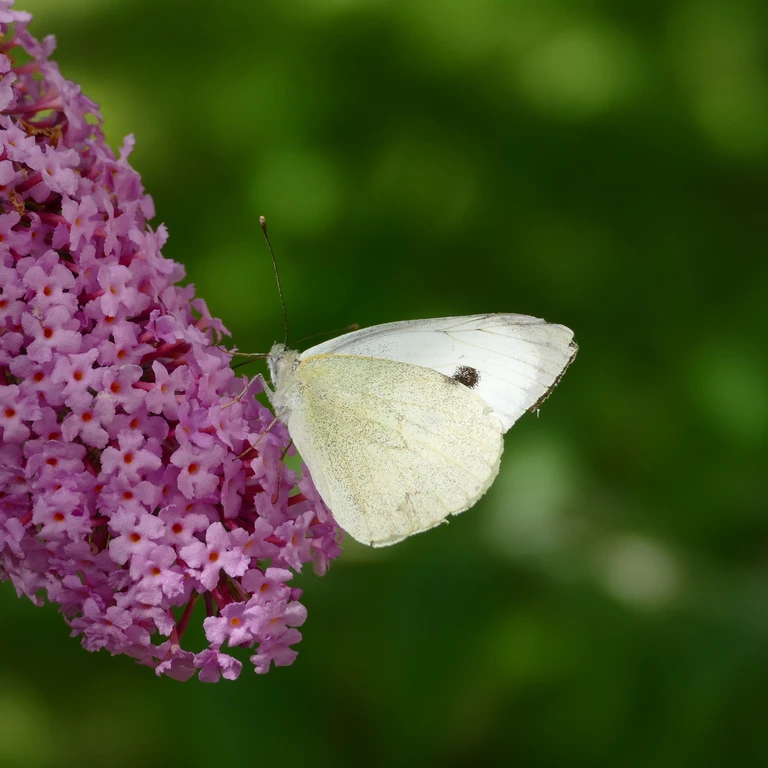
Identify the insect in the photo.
Pieris brassicae
